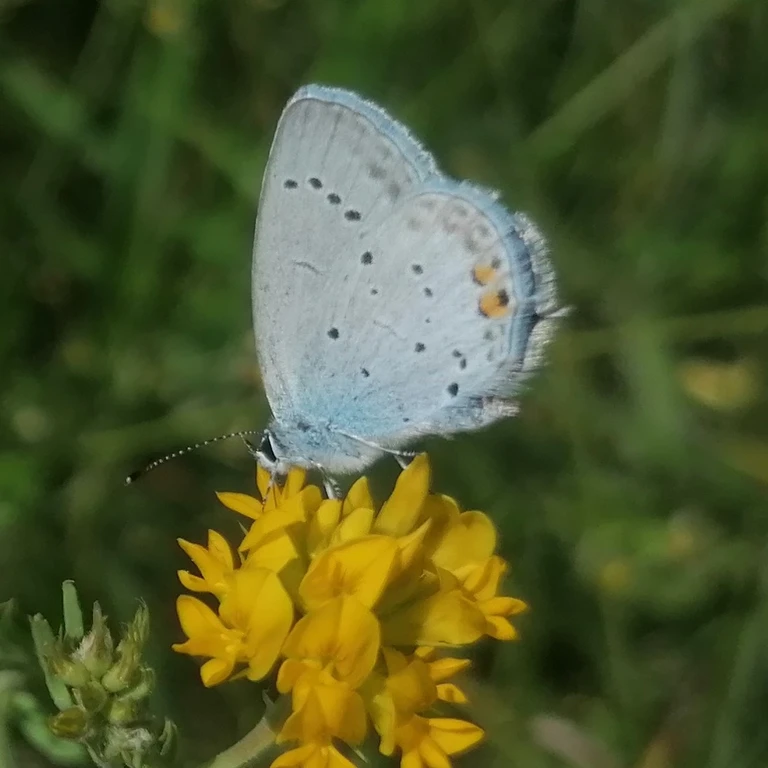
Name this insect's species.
Cupido argiades (also Elkalyce argiades)
